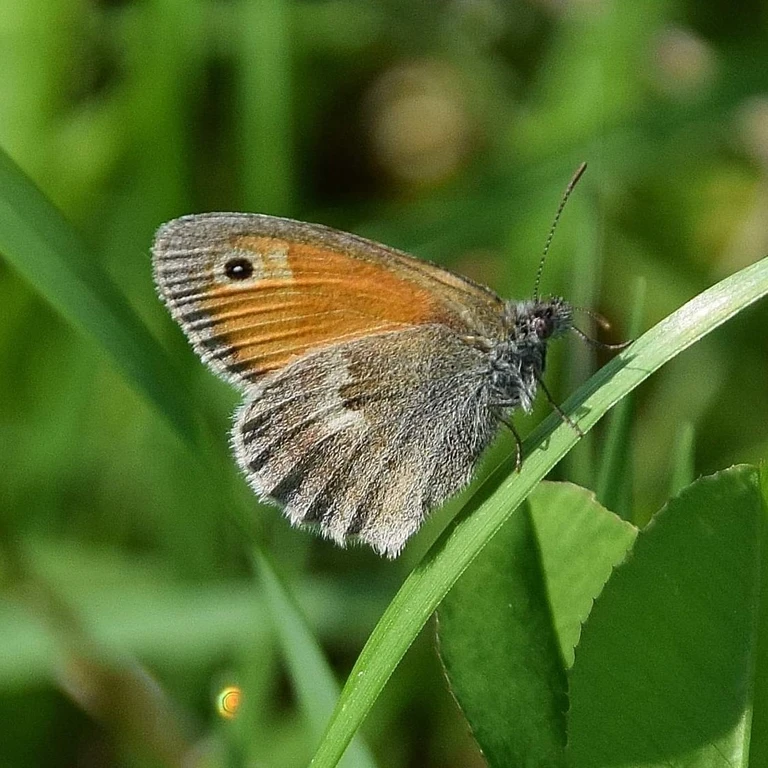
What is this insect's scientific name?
Coenonympha pamphilus
